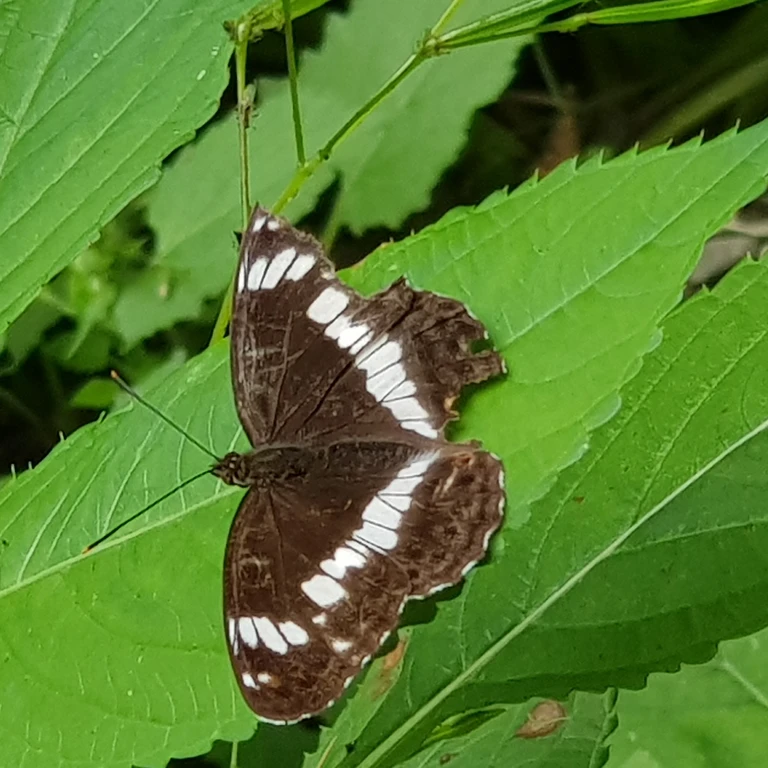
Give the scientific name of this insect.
Limenitis camilla (also Ladoga camilla)
